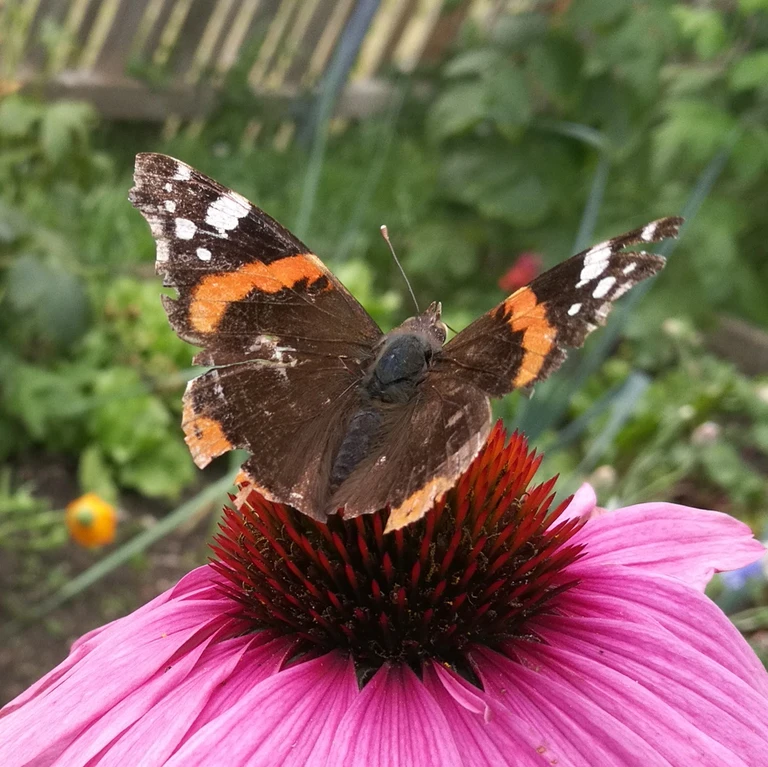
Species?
Vanessa atalanta
